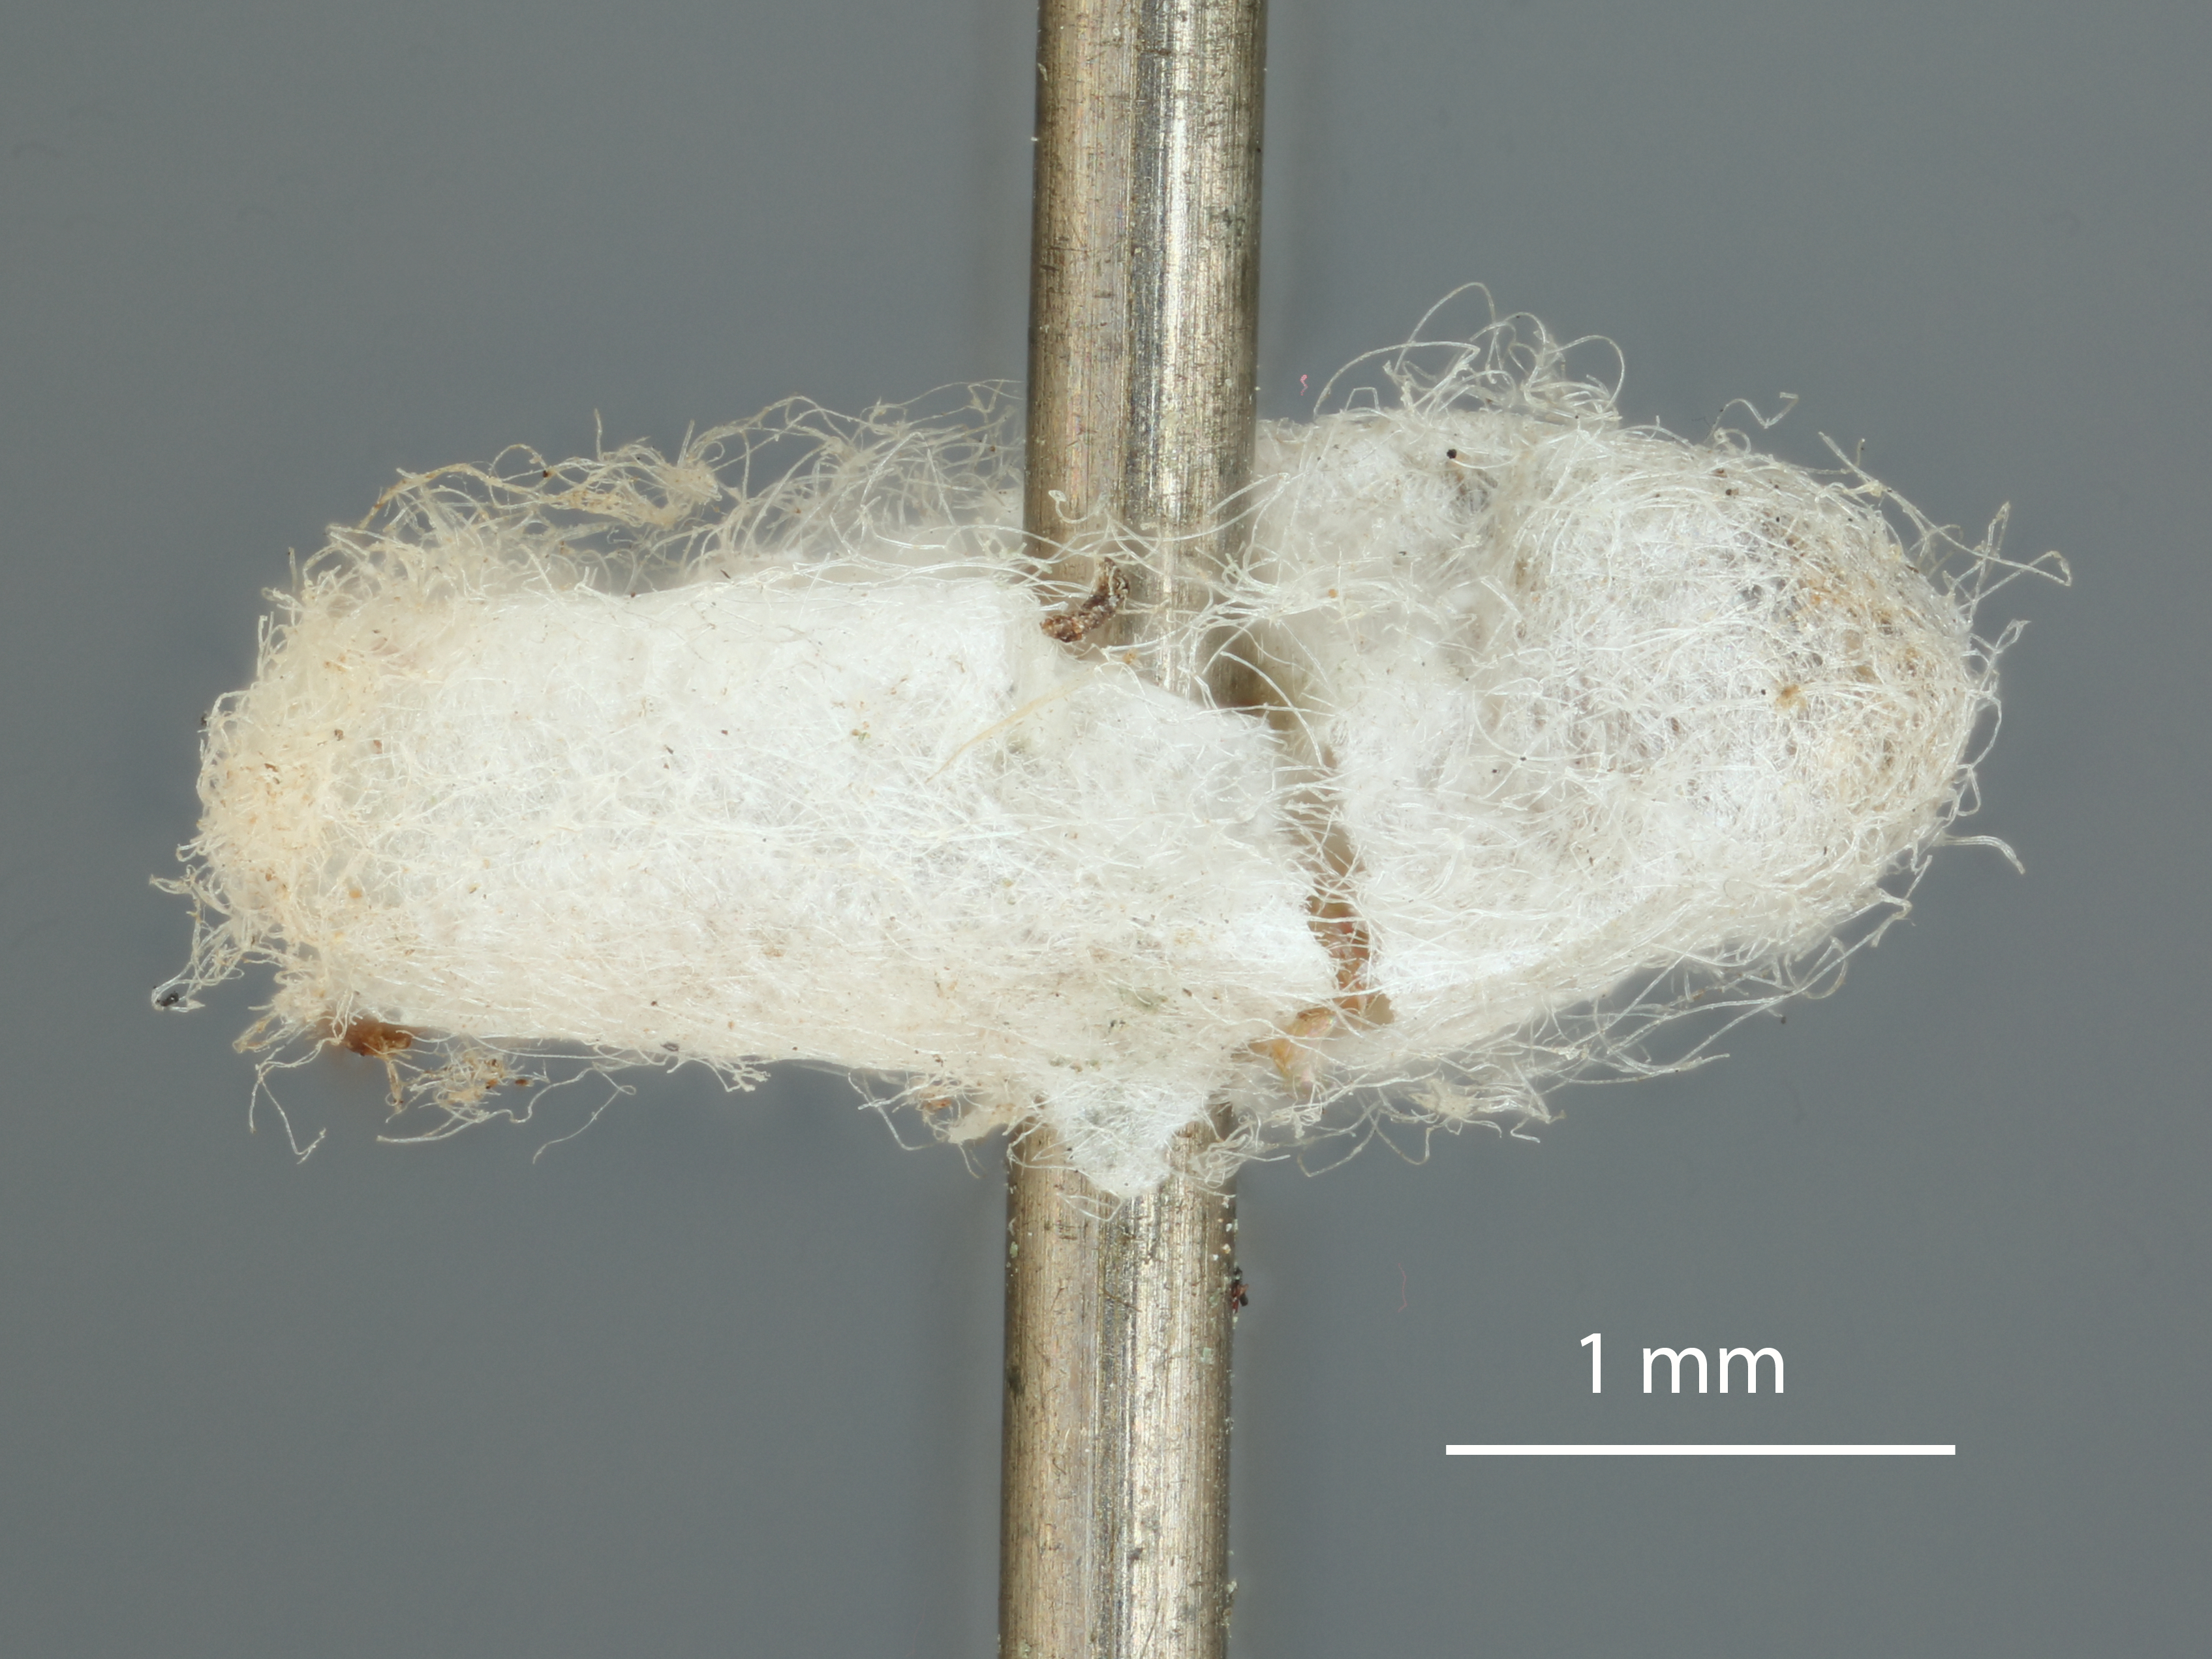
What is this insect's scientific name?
Holcopelte microgaster
